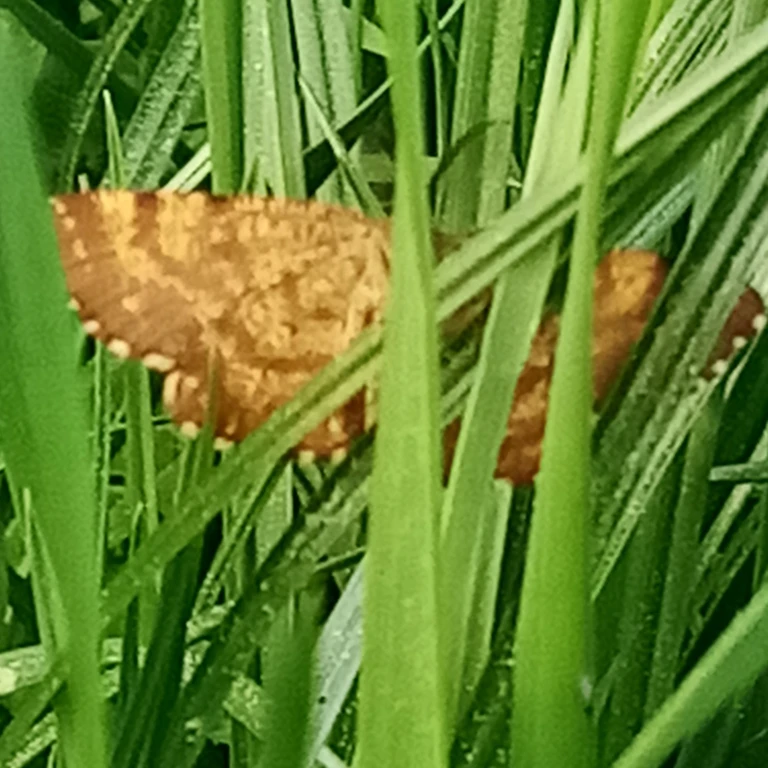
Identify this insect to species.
Ematurga atomaria
